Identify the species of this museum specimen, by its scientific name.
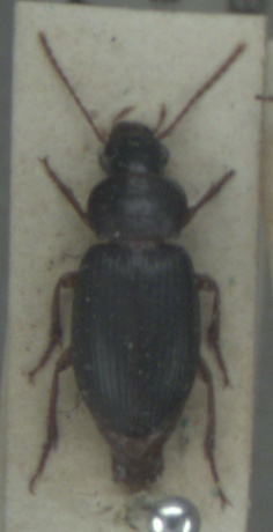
Ophonus rufibarbis
